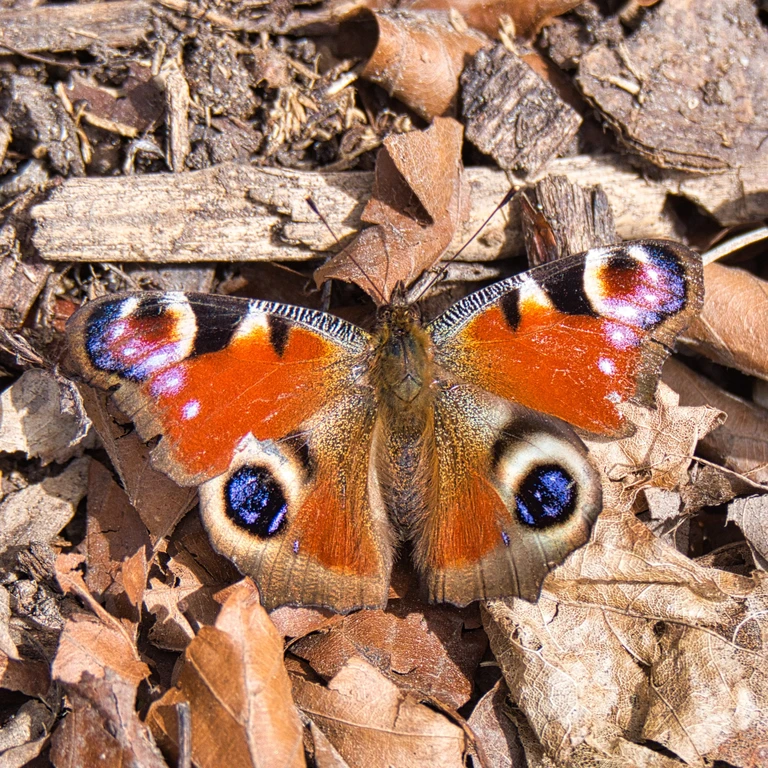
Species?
Aglais io
